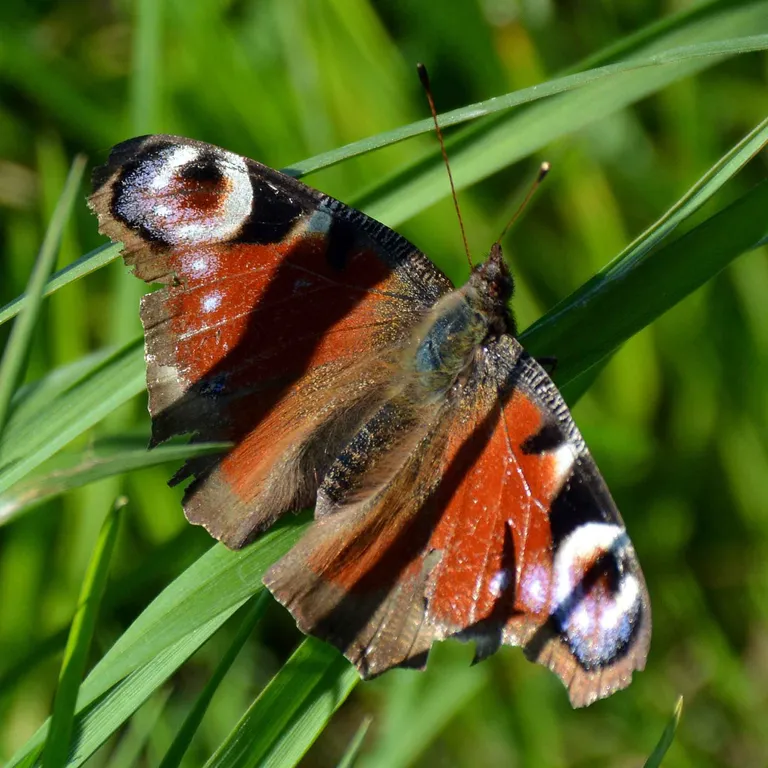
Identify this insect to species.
Aglais io
